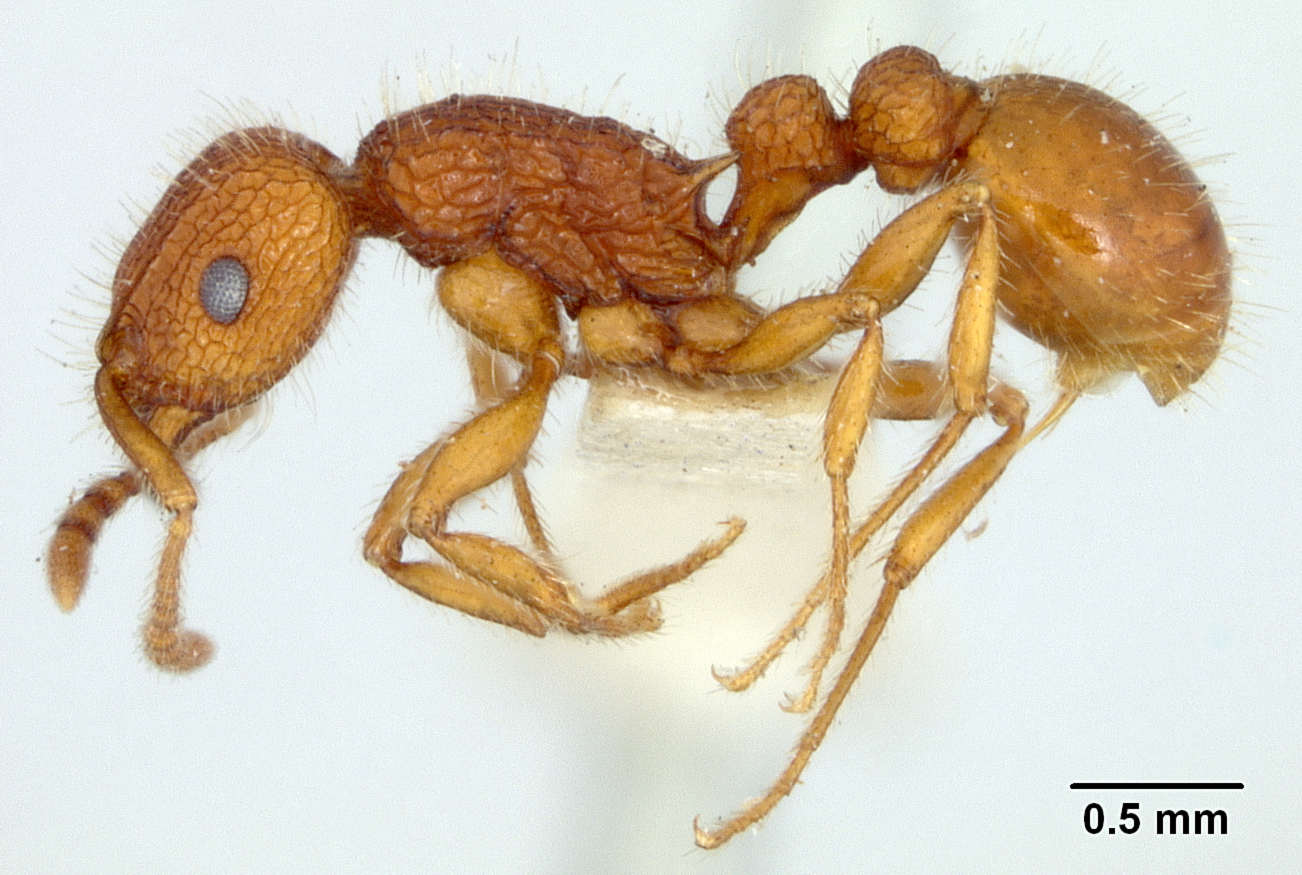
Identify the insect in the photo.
Xiphomyrmex spinosus
